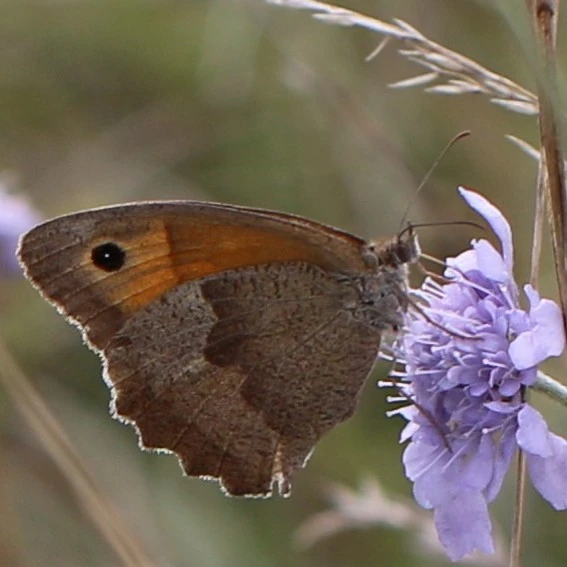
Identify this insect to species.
Maniola jurtina
